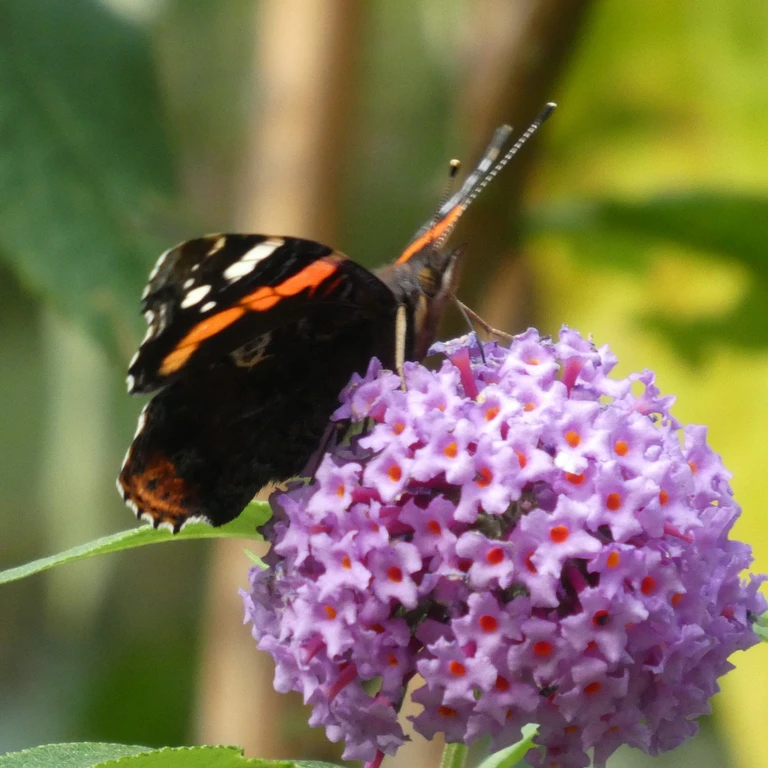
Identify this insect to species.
Vanessa atalanta
